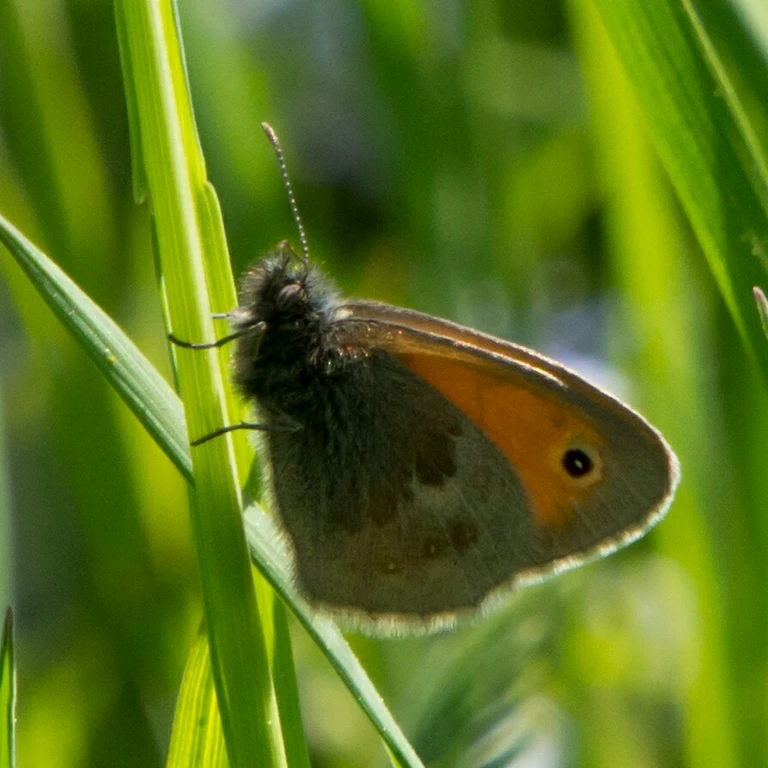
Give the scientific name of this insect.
Coenonympha pamphilus
